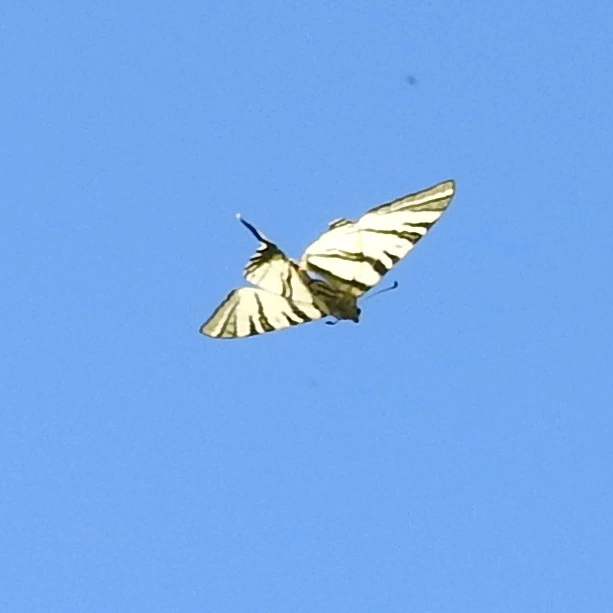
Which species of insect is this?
Iphiclides podalirius
